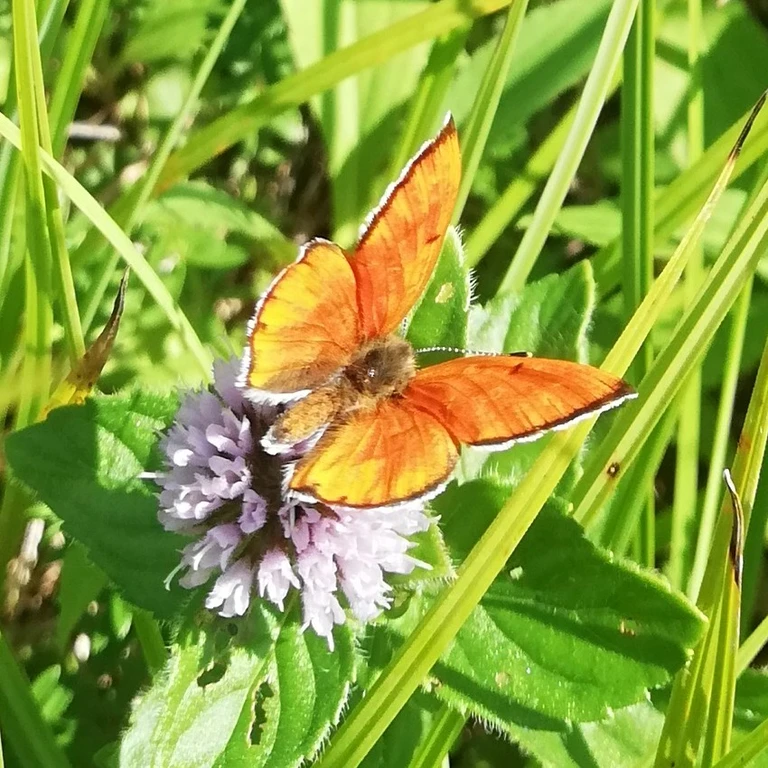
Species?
Lycaena dispar
